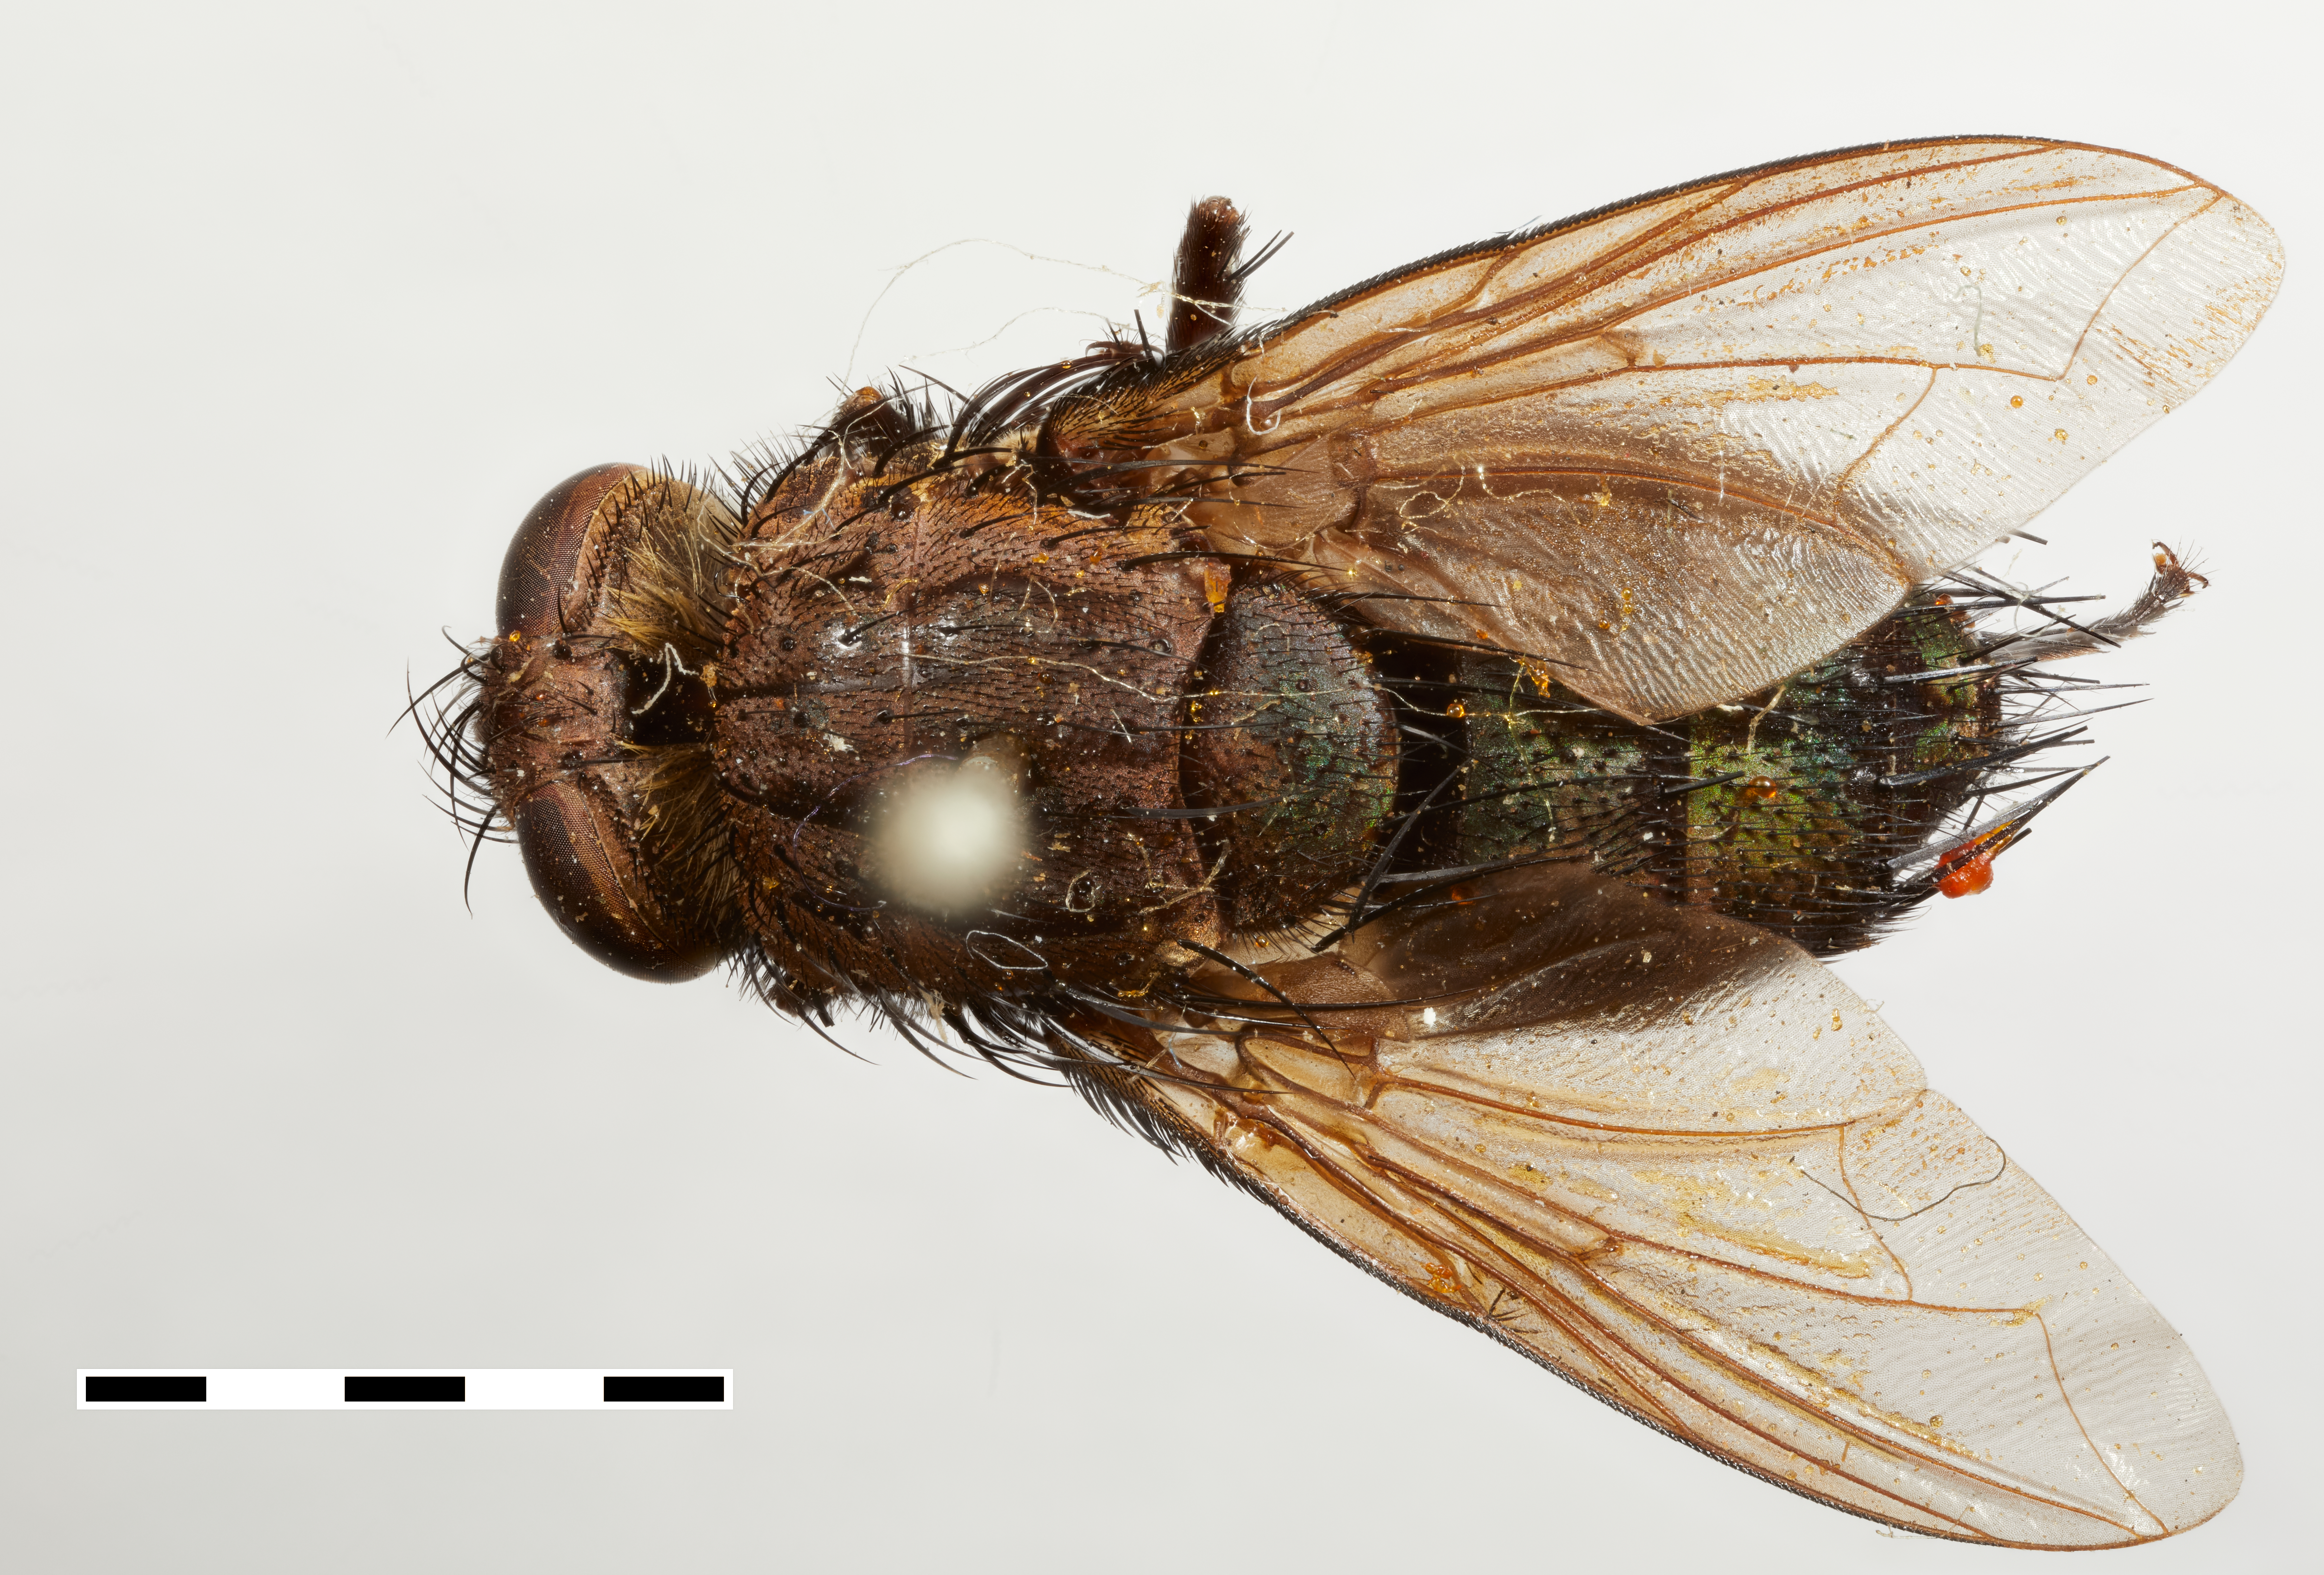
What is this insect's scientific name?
Congochrysosoma snyderi
